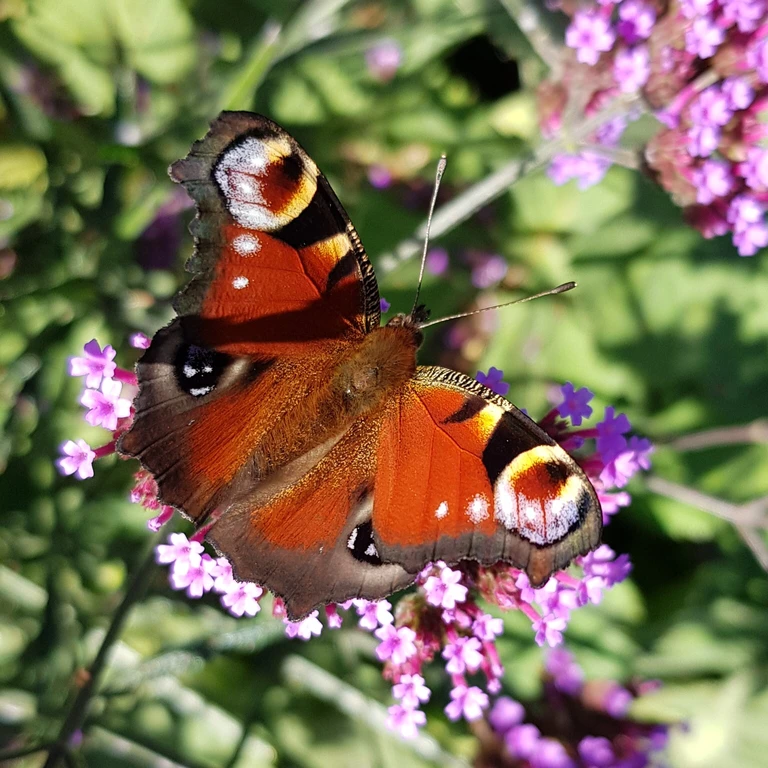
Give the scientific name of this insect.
Aglais io
